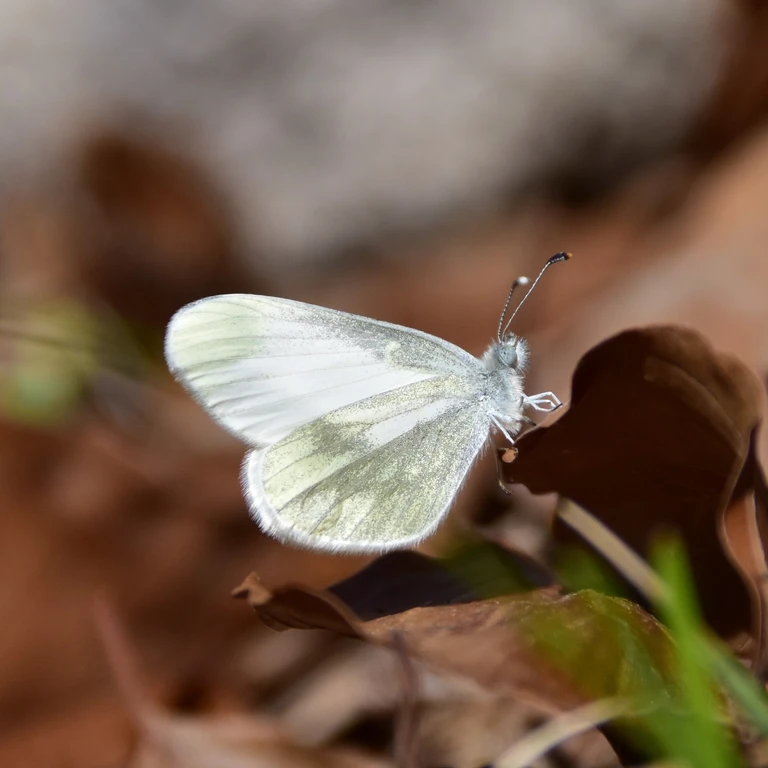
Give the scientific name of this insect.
Leptidea sinapis/juvernica
